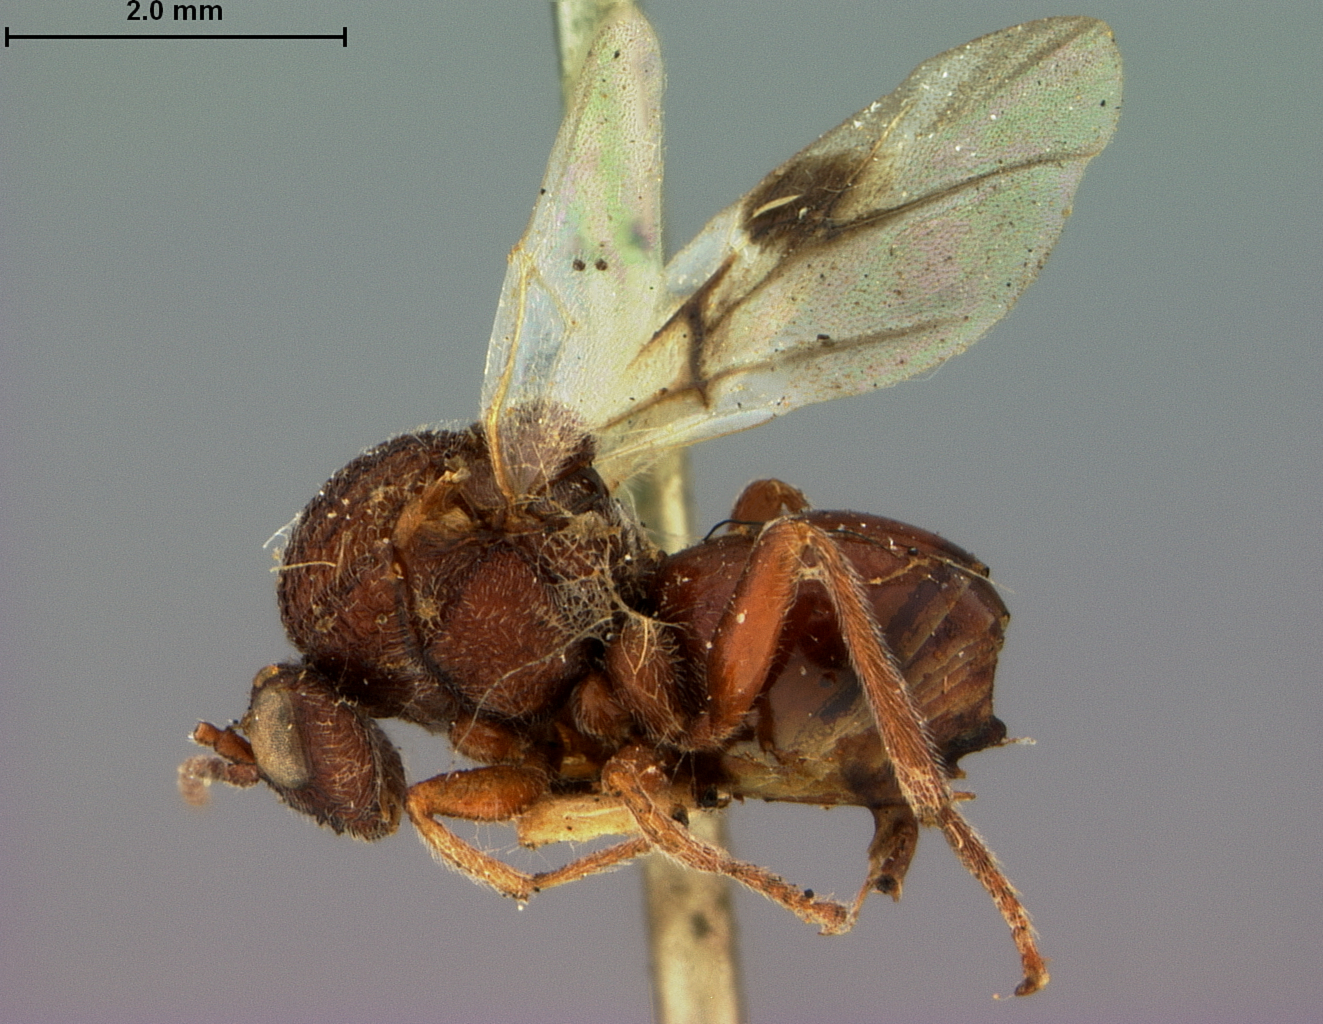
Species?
Cynips quercus
